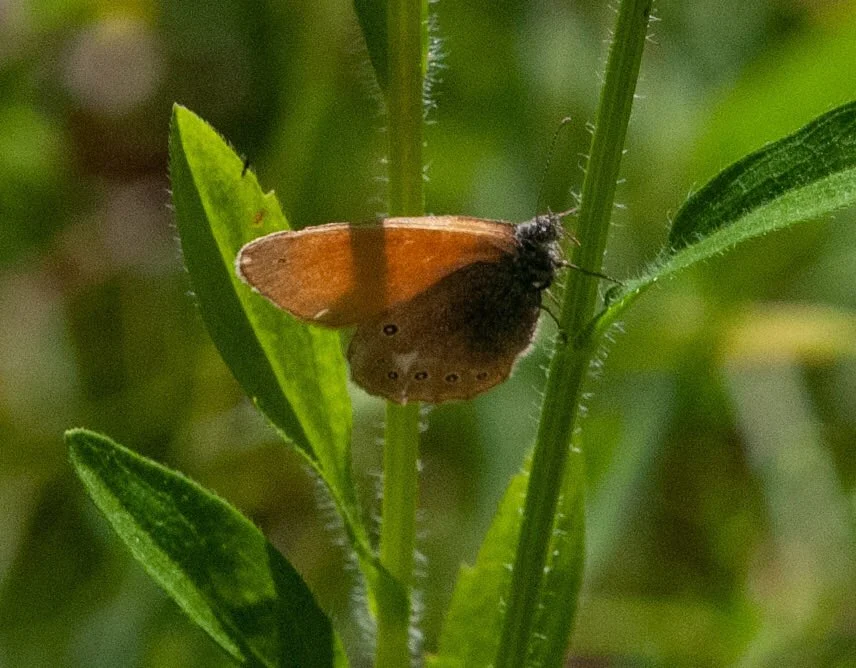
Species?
Coenonympha glycerion (also Coenonympha iphis)
